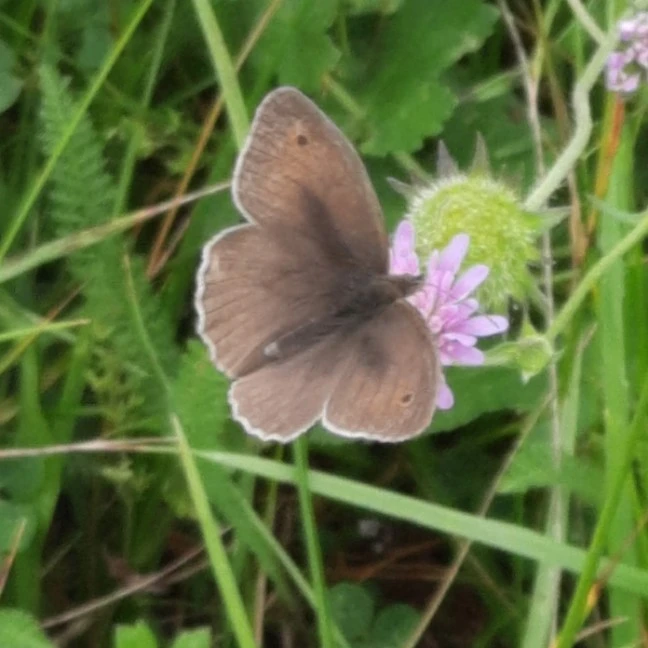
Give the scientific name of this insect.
Maniola jurtina
